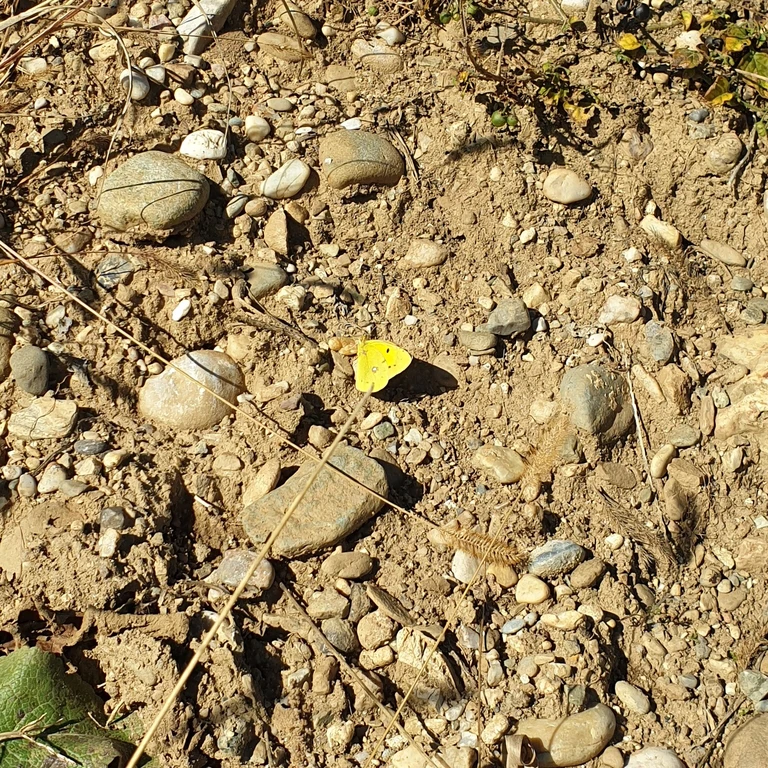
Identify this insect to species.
Colias croceus
